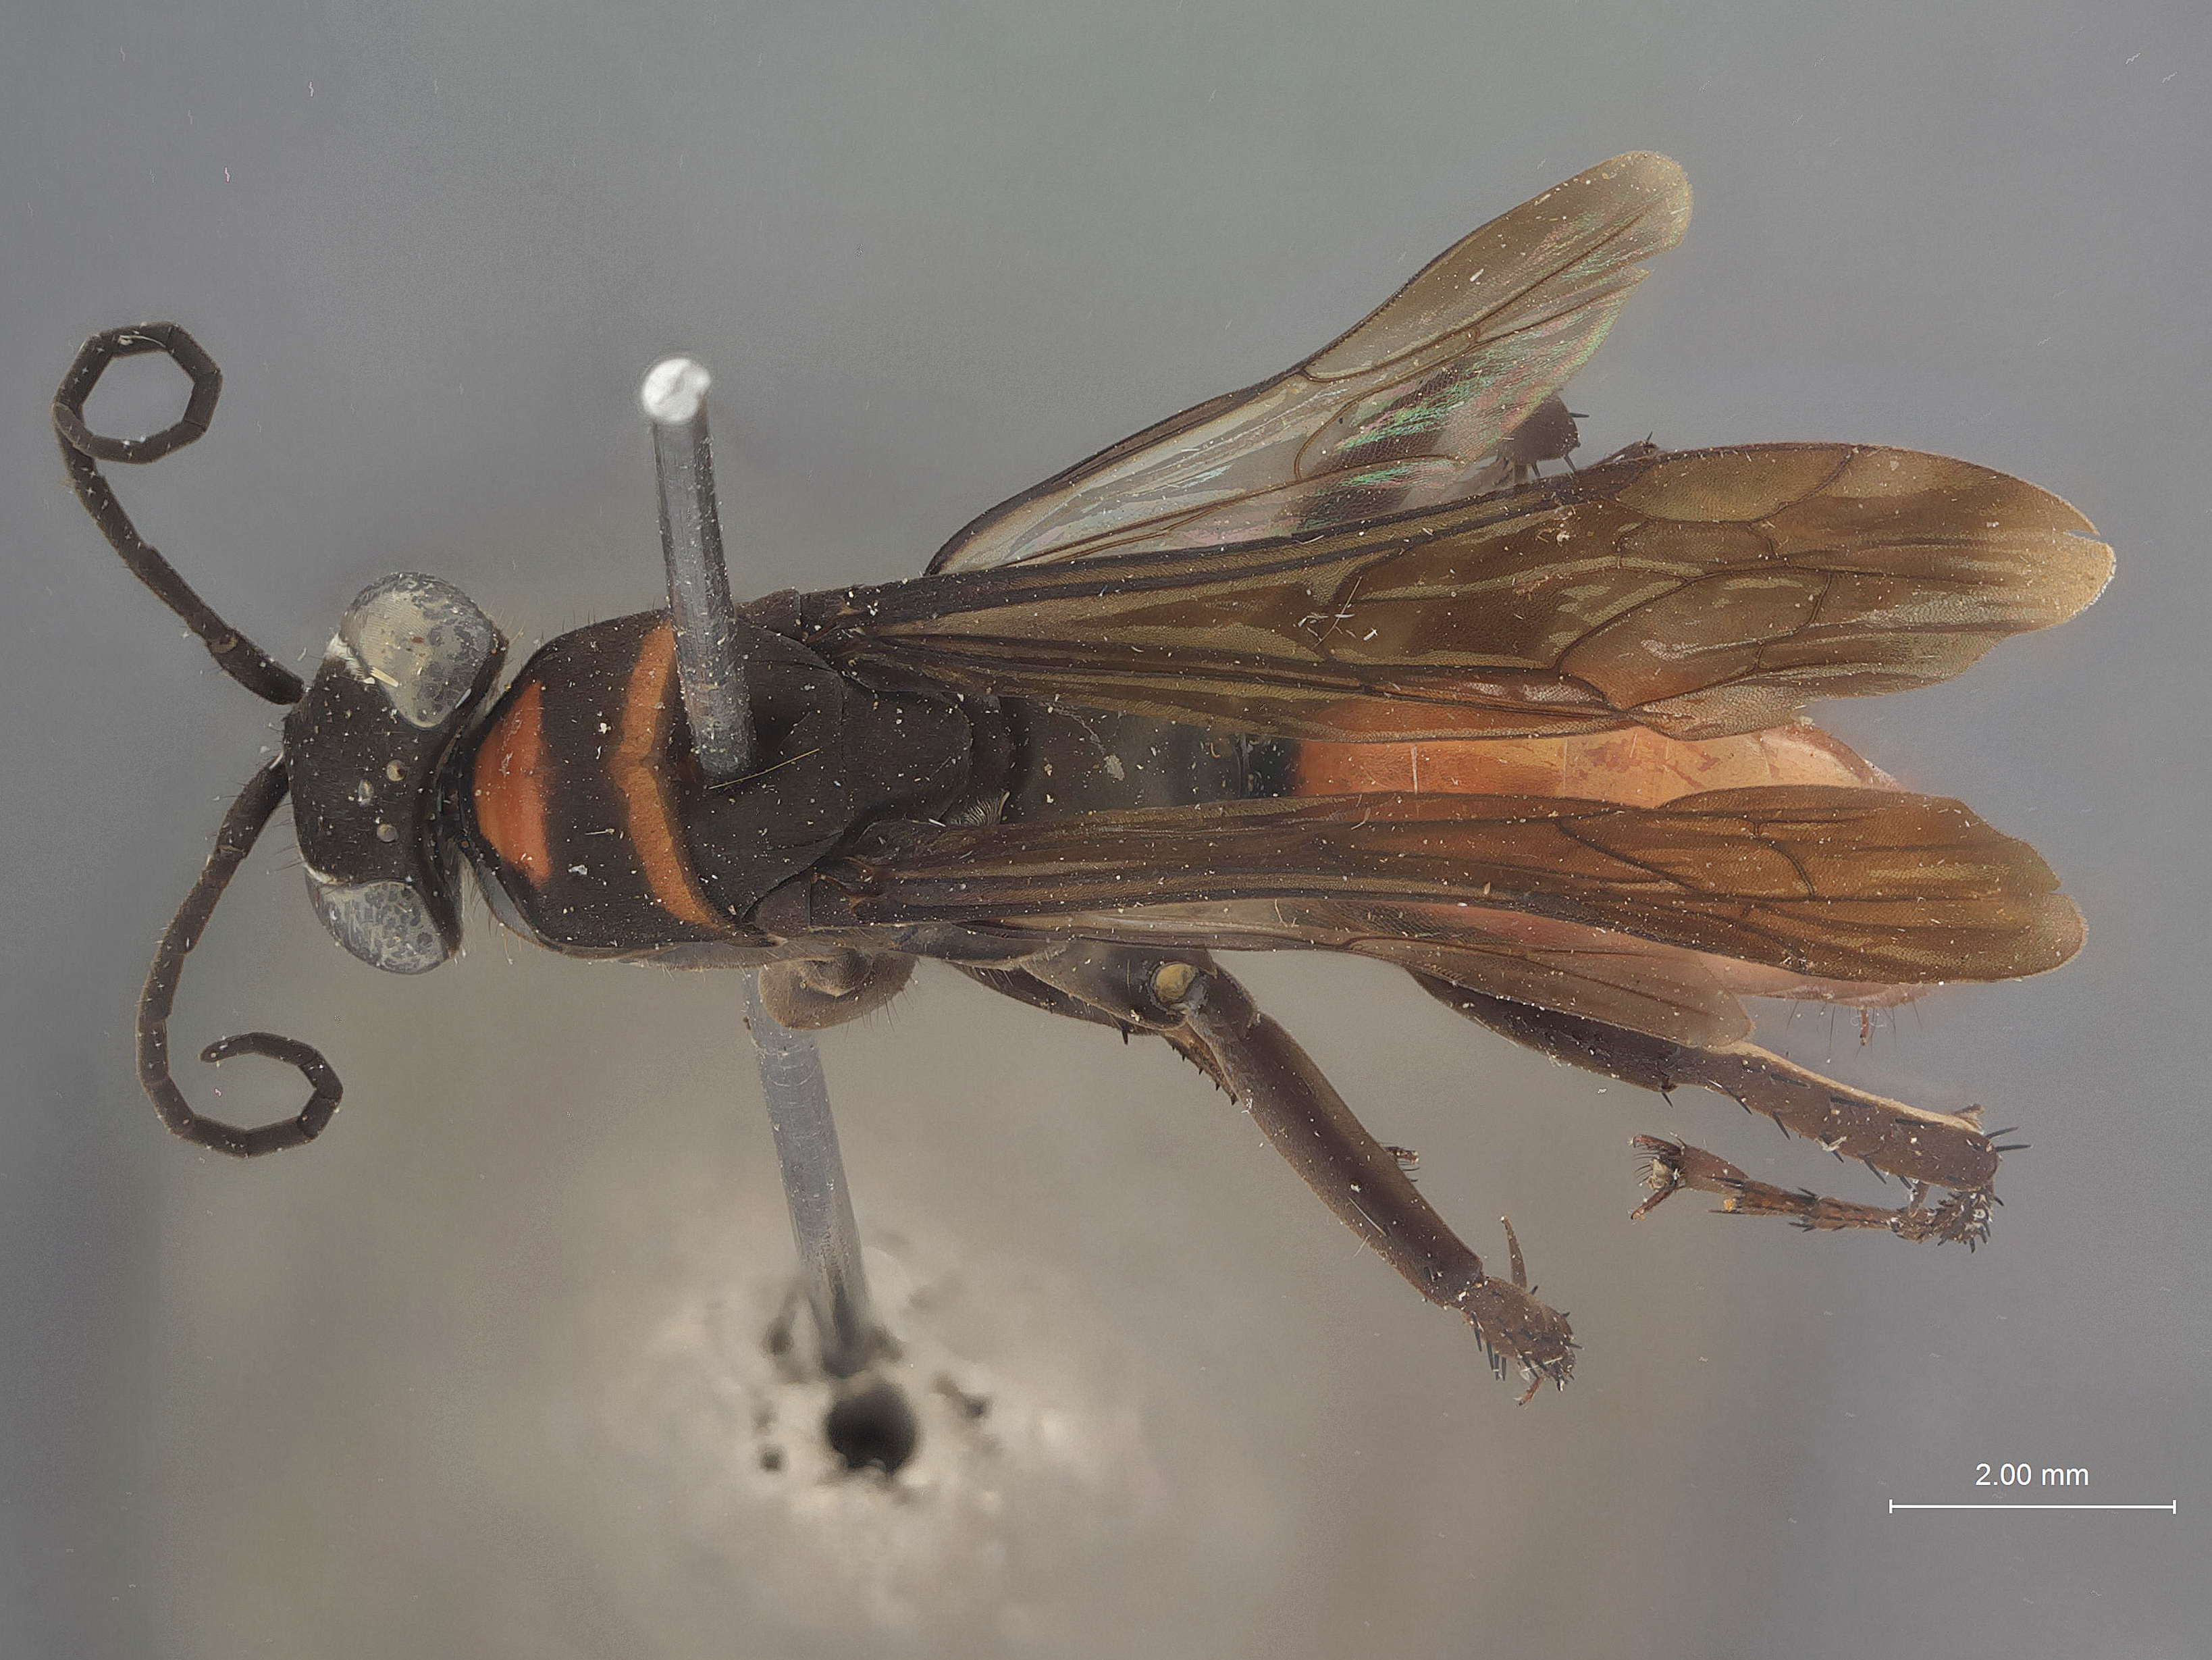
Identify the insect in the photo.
Aporus simulatrix
